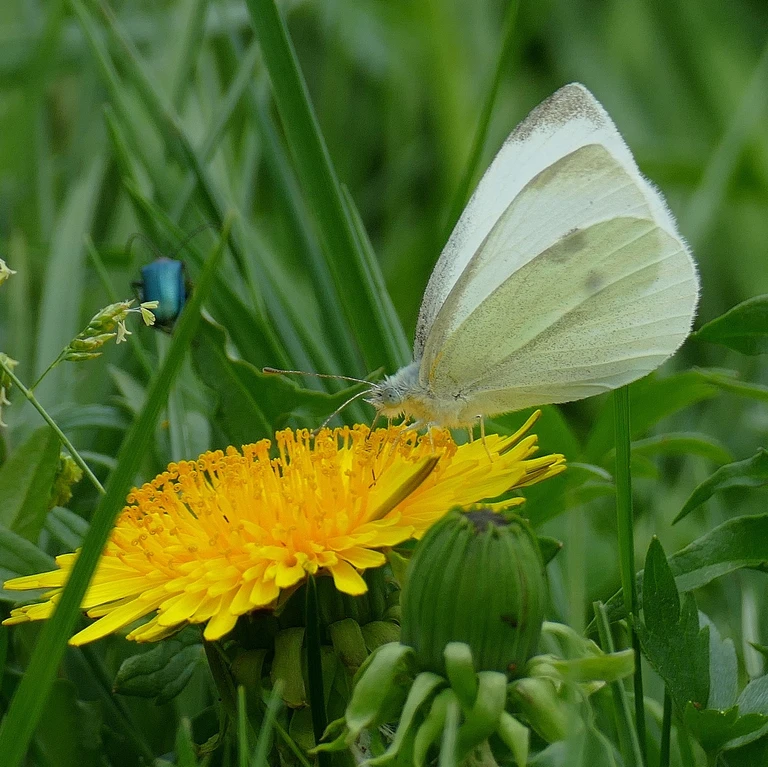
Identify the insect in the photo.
Pieris rapae
